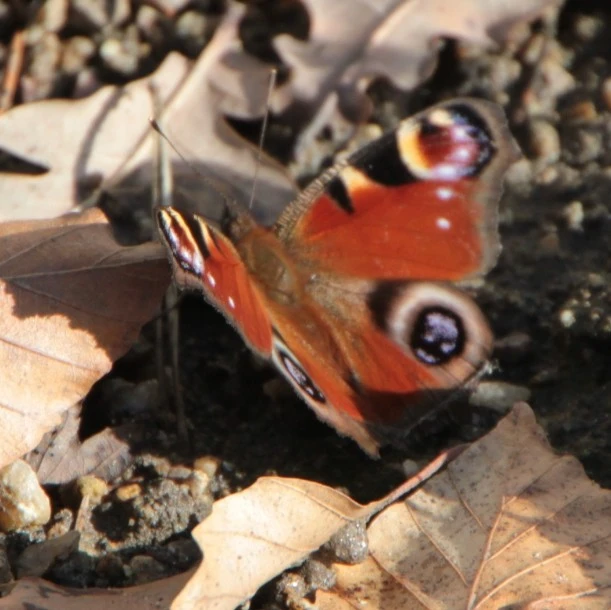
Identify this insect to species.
Aglais io
